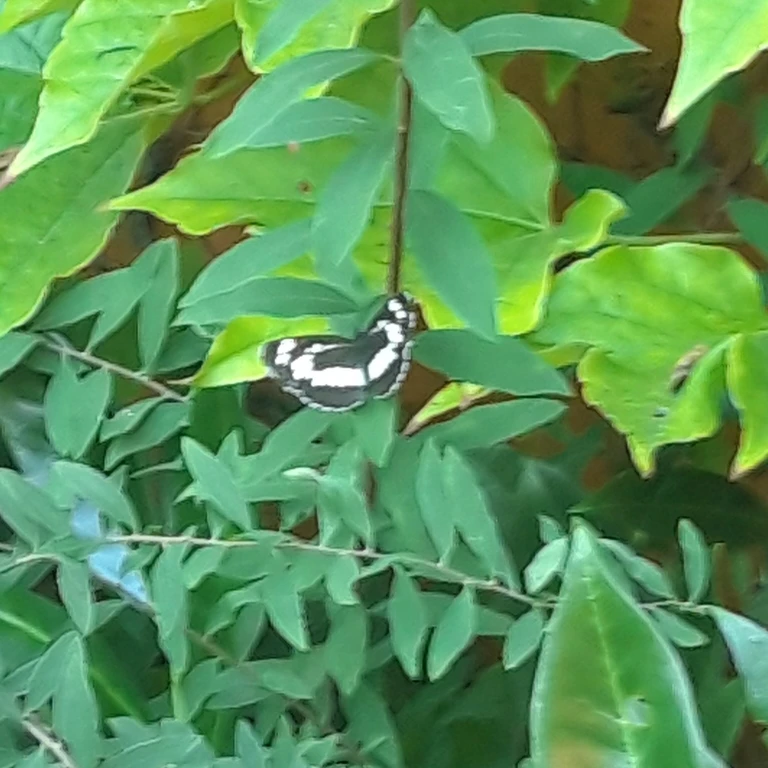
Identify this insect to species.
Neptis rivularis
